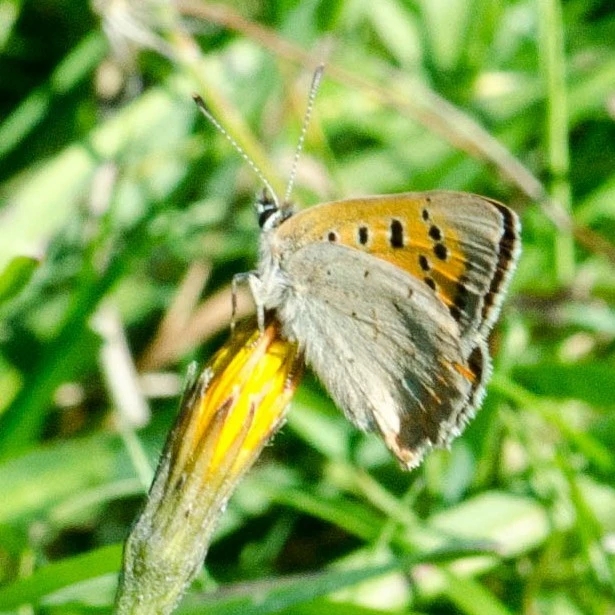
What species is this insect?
Lycaena phlaeas
